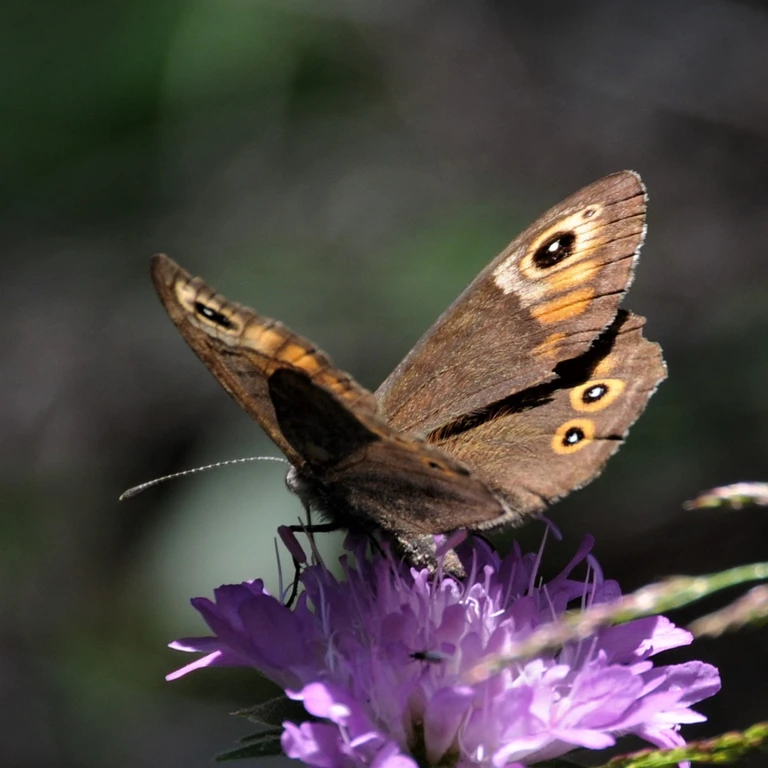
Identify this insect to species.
Lasiommata maera (also Pararge maera)
